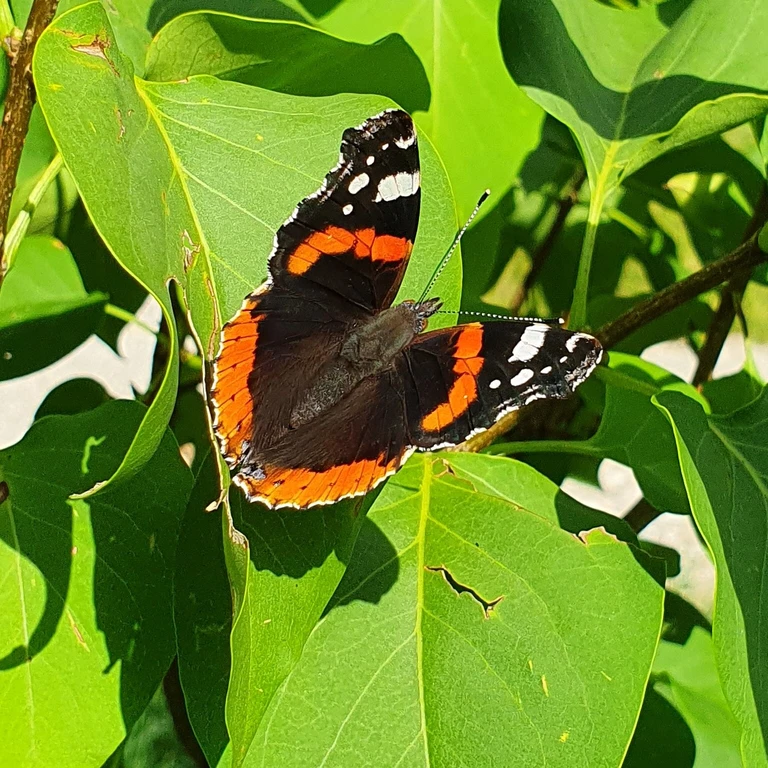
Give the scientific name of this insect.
Vanessa atalanta
